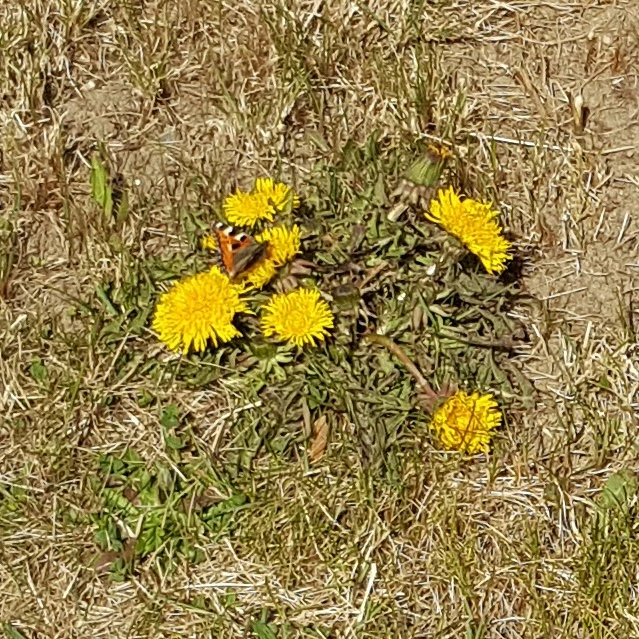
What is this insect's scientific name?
Aglais urticae
